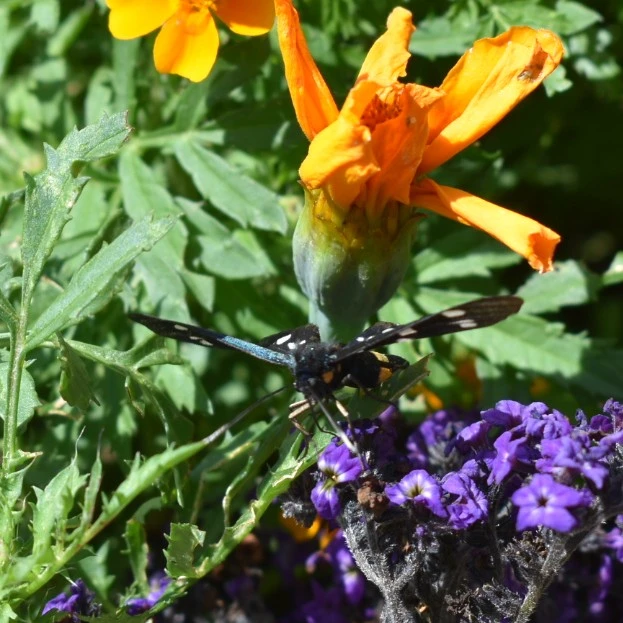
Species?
Amata phegea
